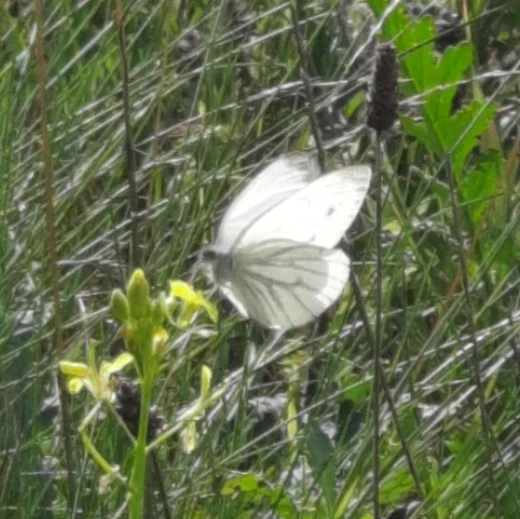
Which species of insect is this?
Pieris napi
